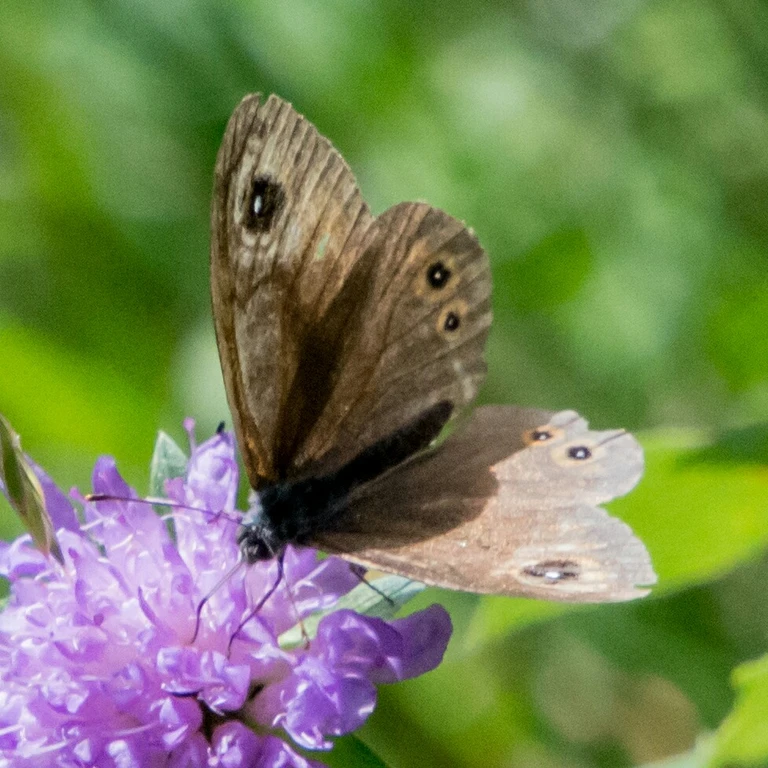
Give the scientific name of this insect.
Lasiommata maera (also Pararge maera)
